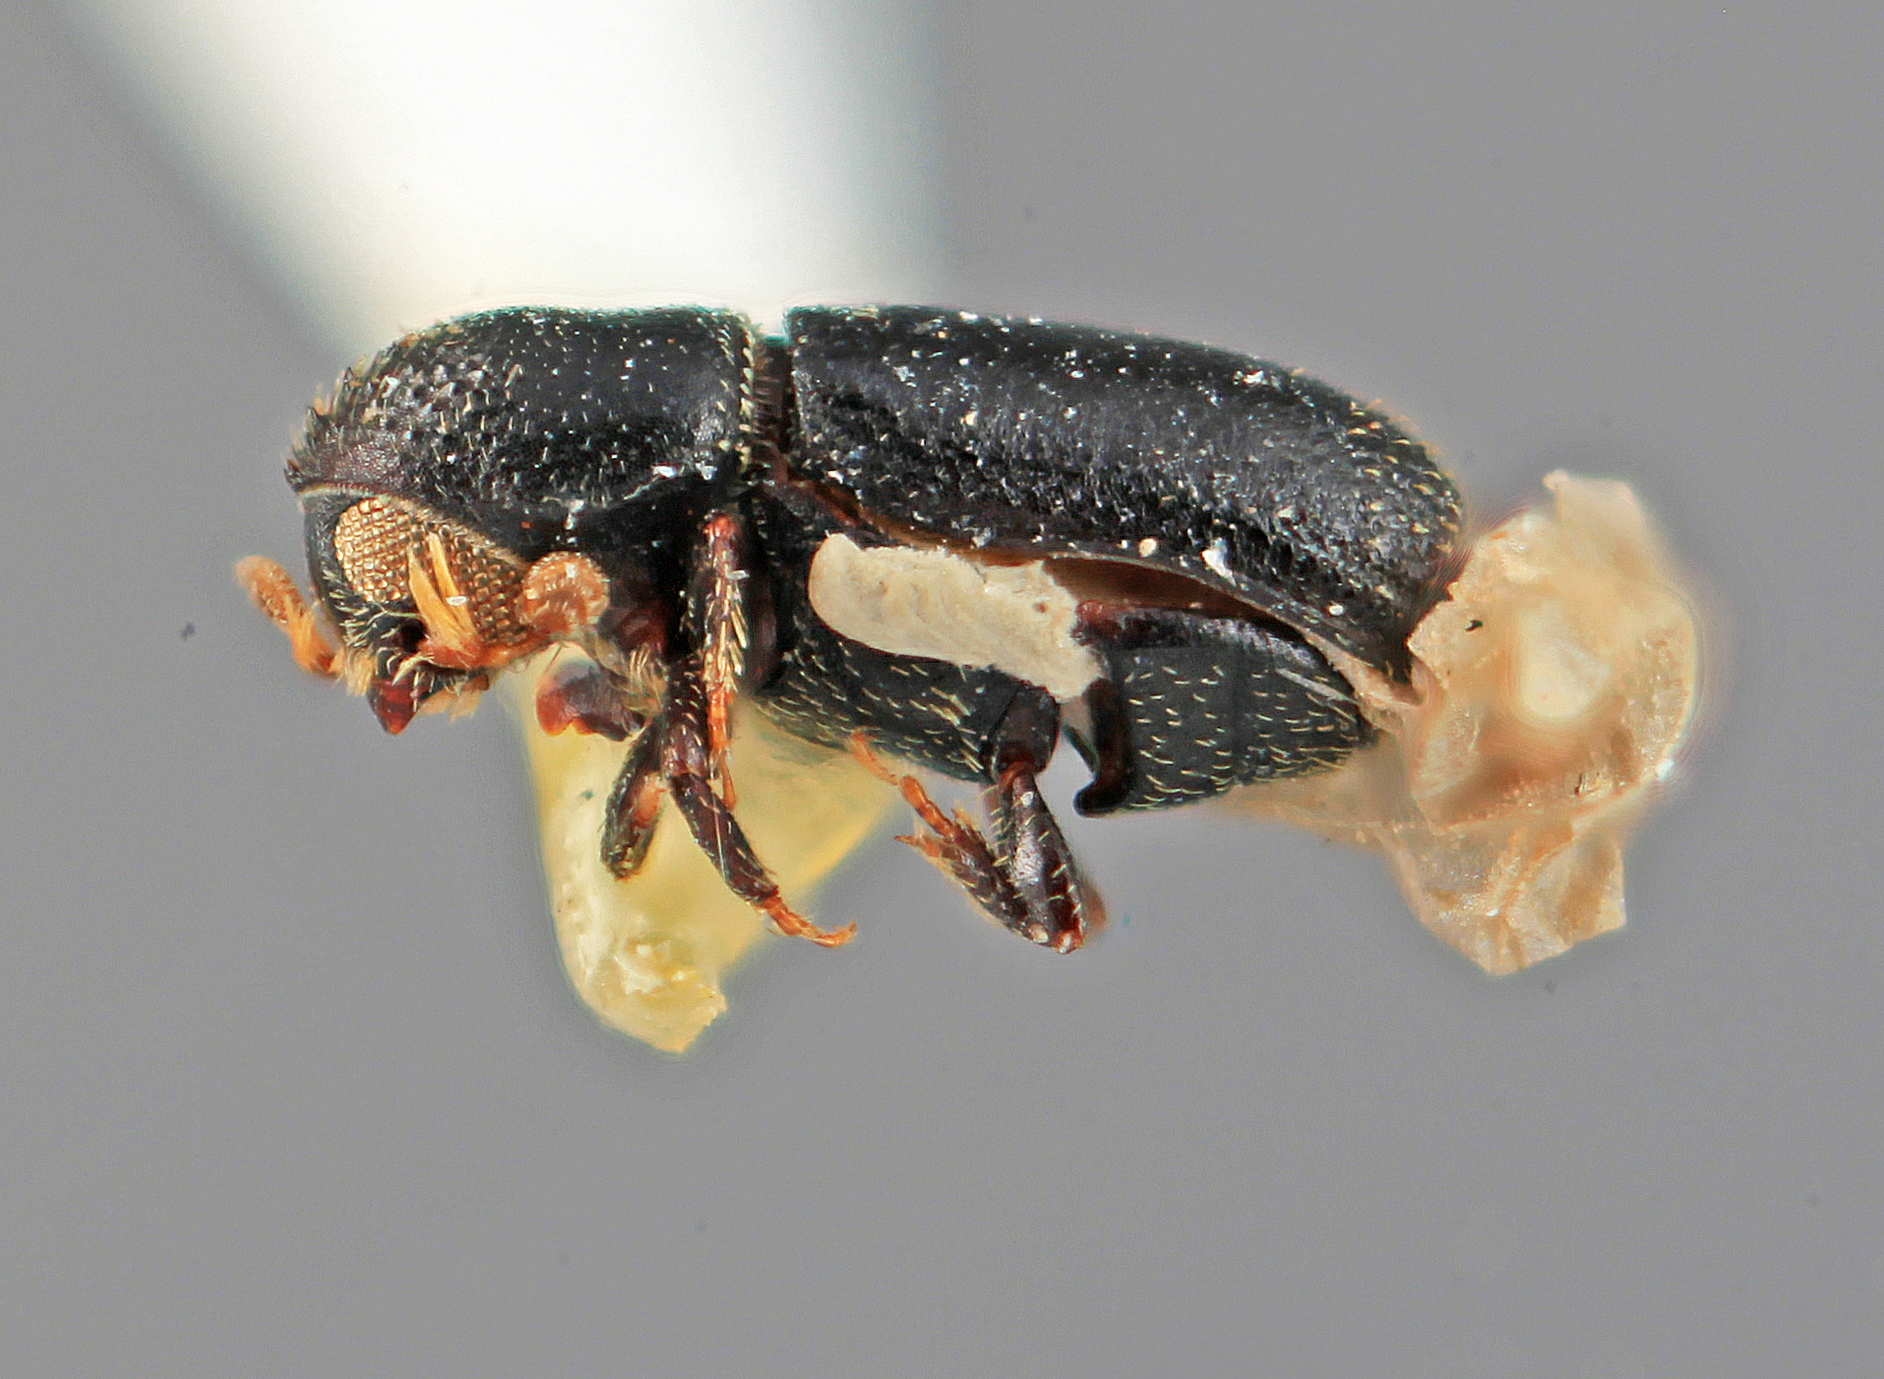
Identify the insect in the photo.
Micracisella nigra
